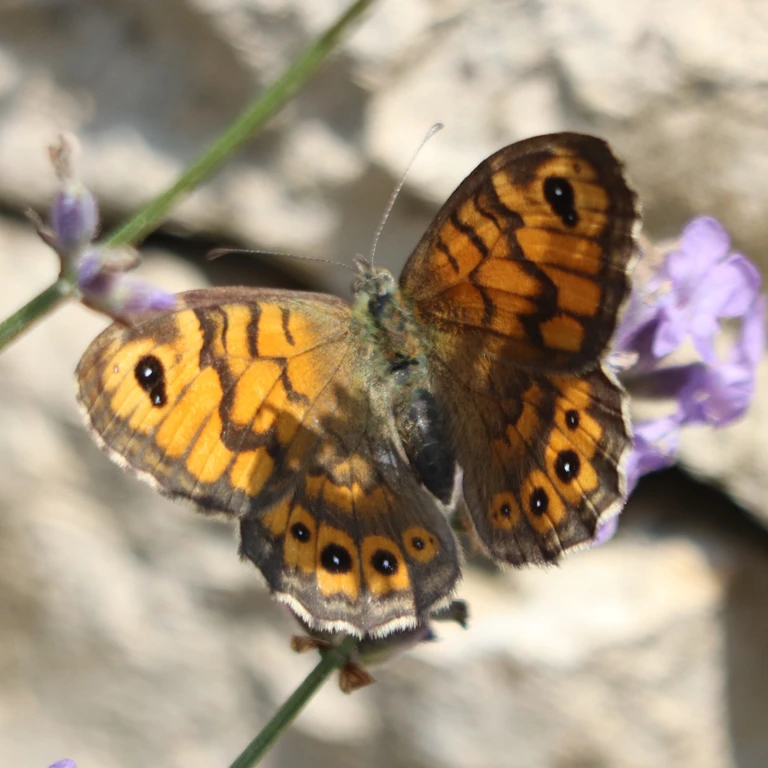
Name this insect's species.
Lasiommata megera (also Pararge megera)
